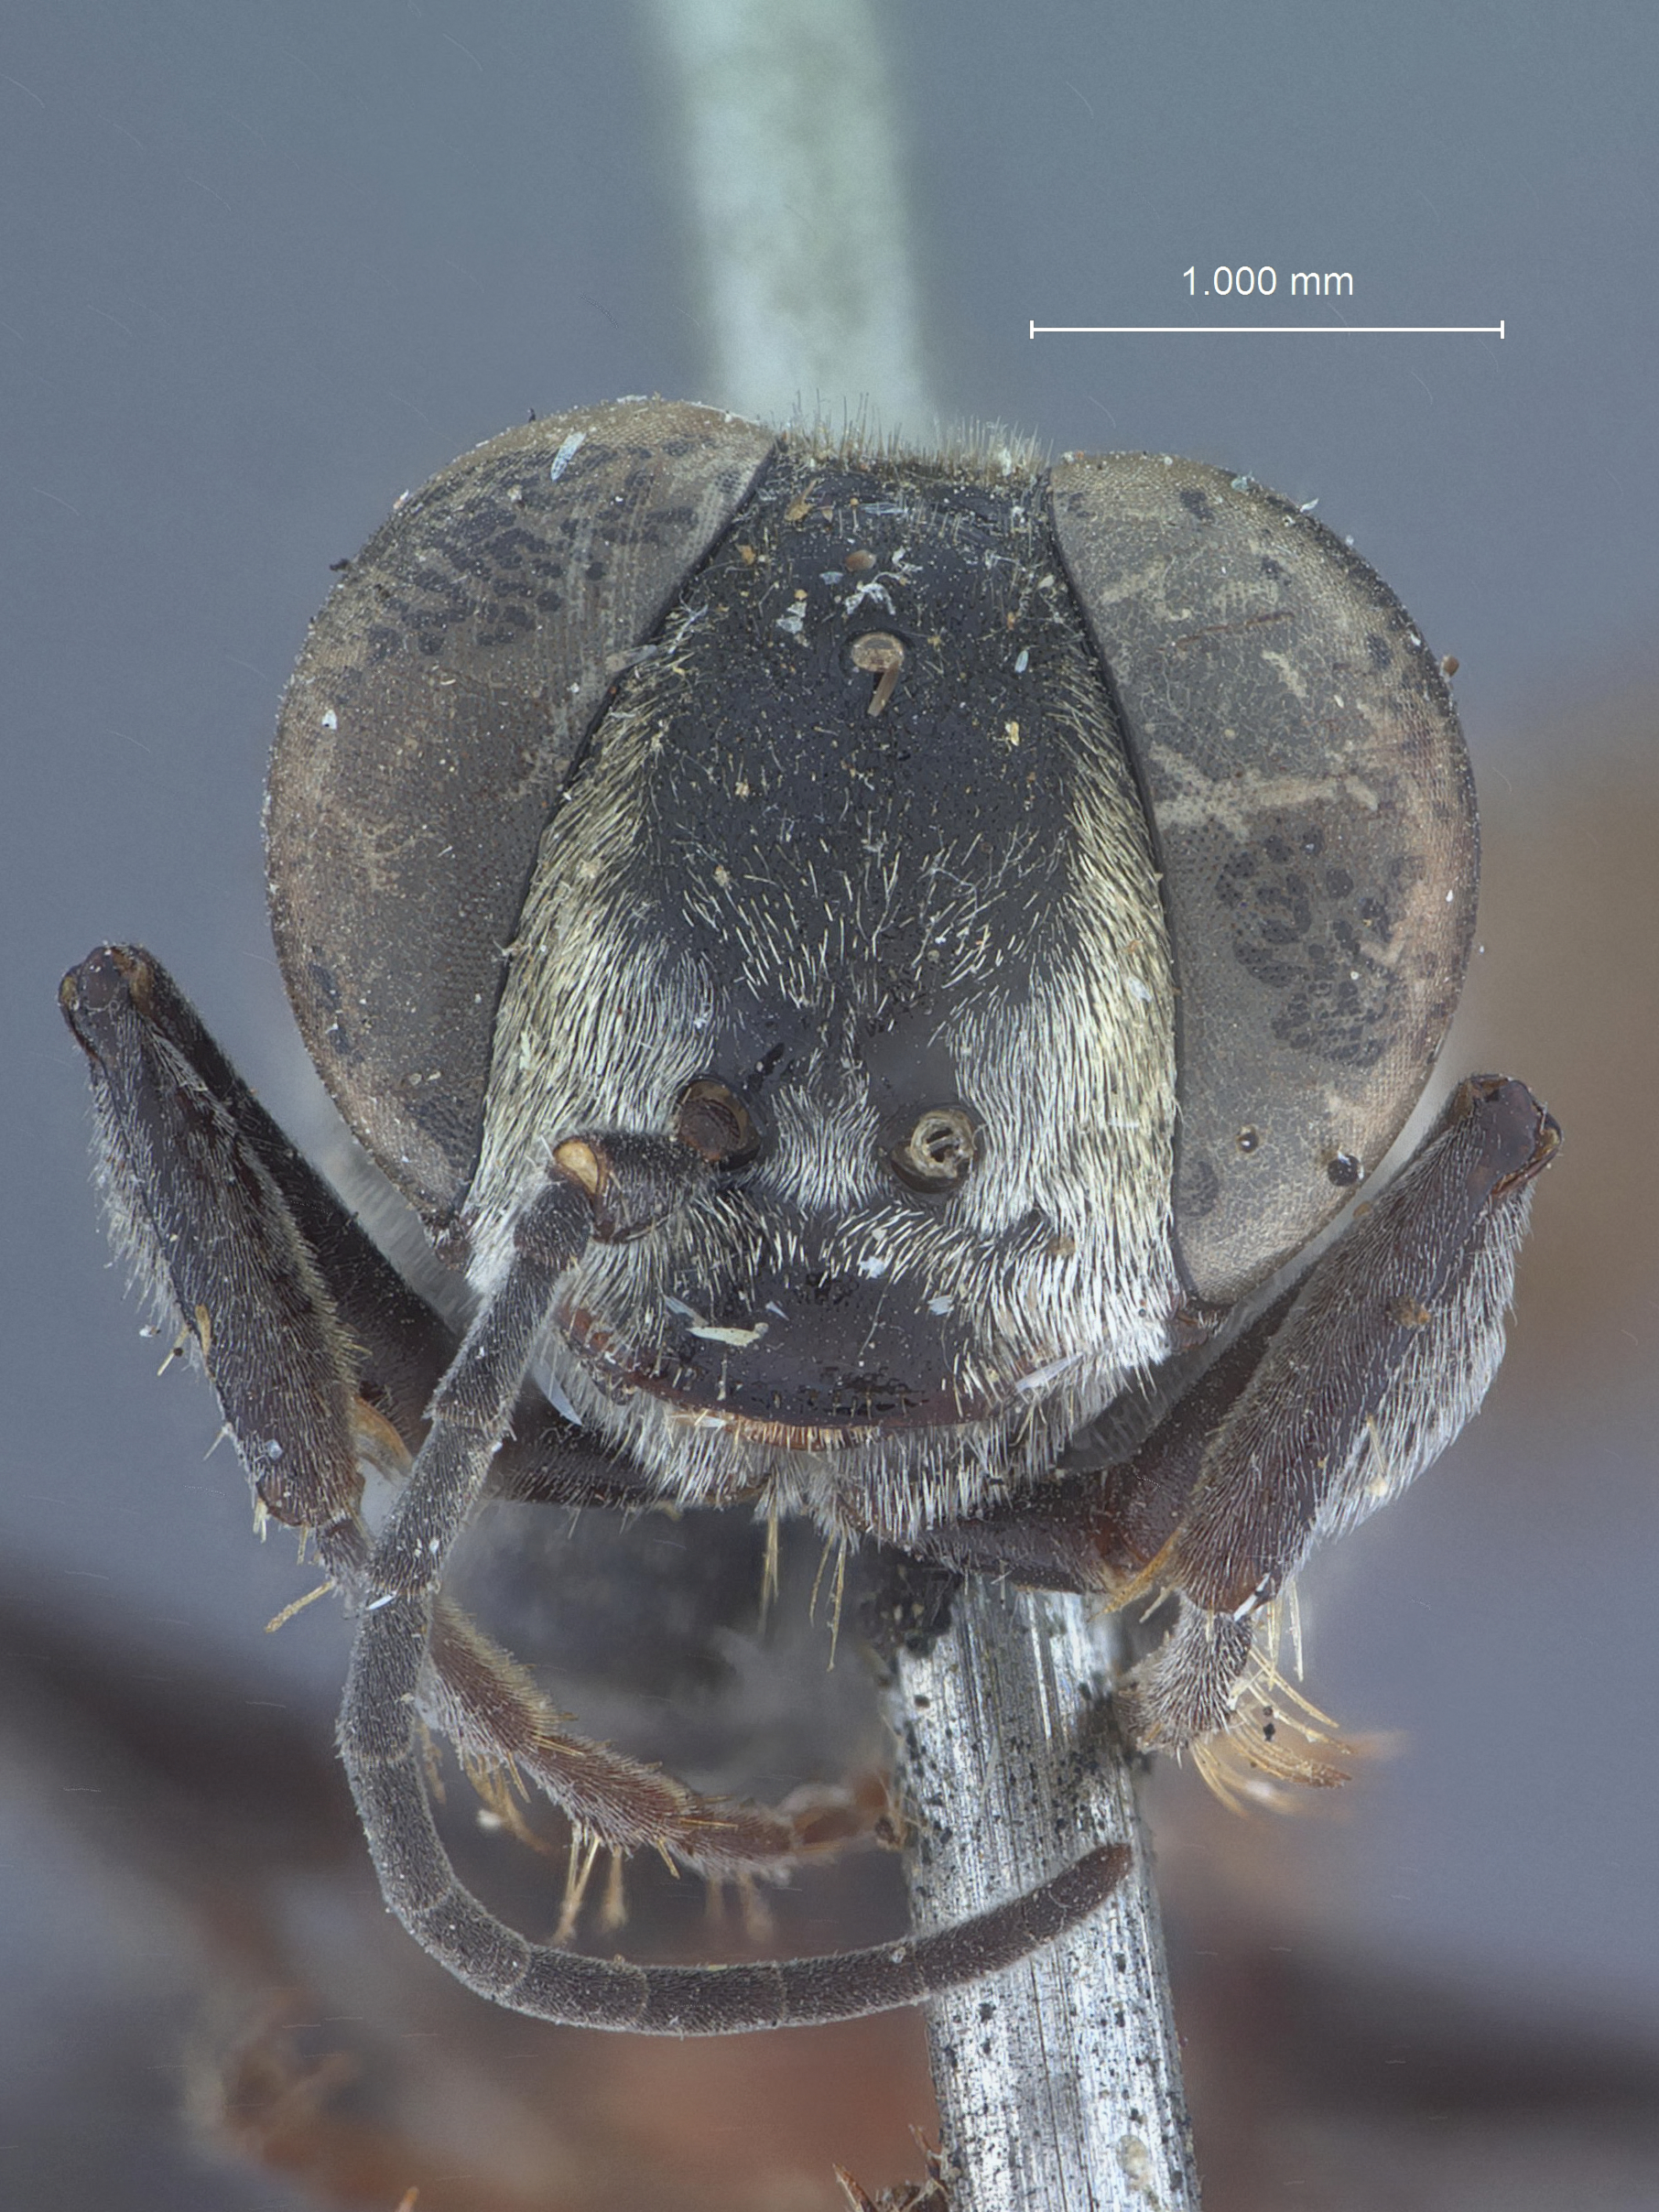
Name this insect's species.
Tachysphex galapagensis
